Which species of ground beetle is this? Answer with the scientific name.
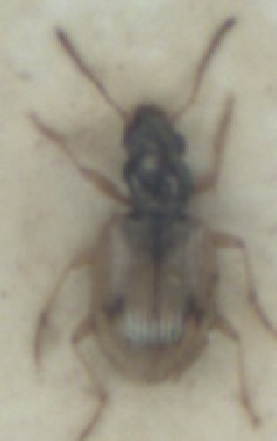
Bembidion pallidipenne
